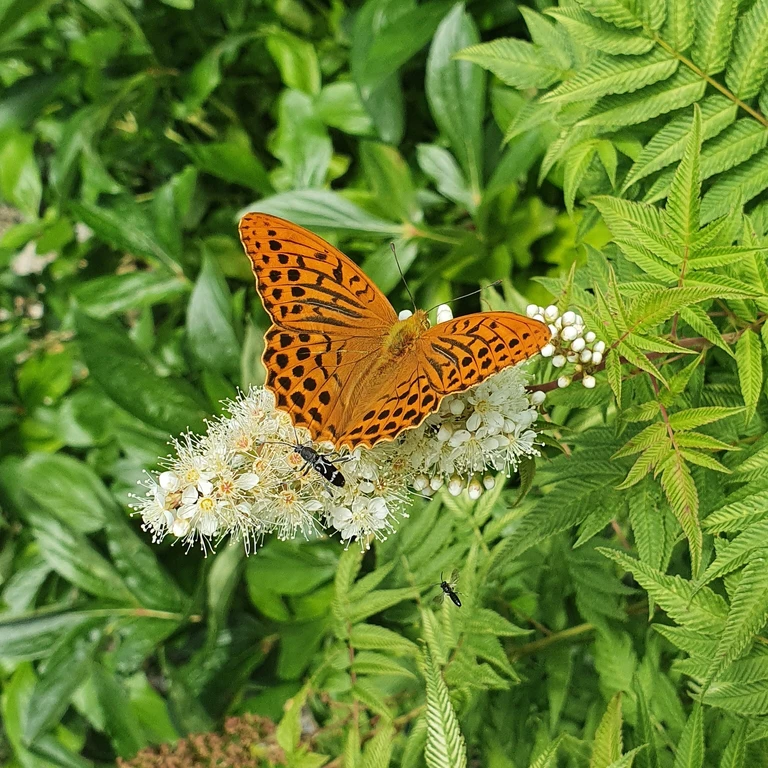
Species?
Argynnis paphia
